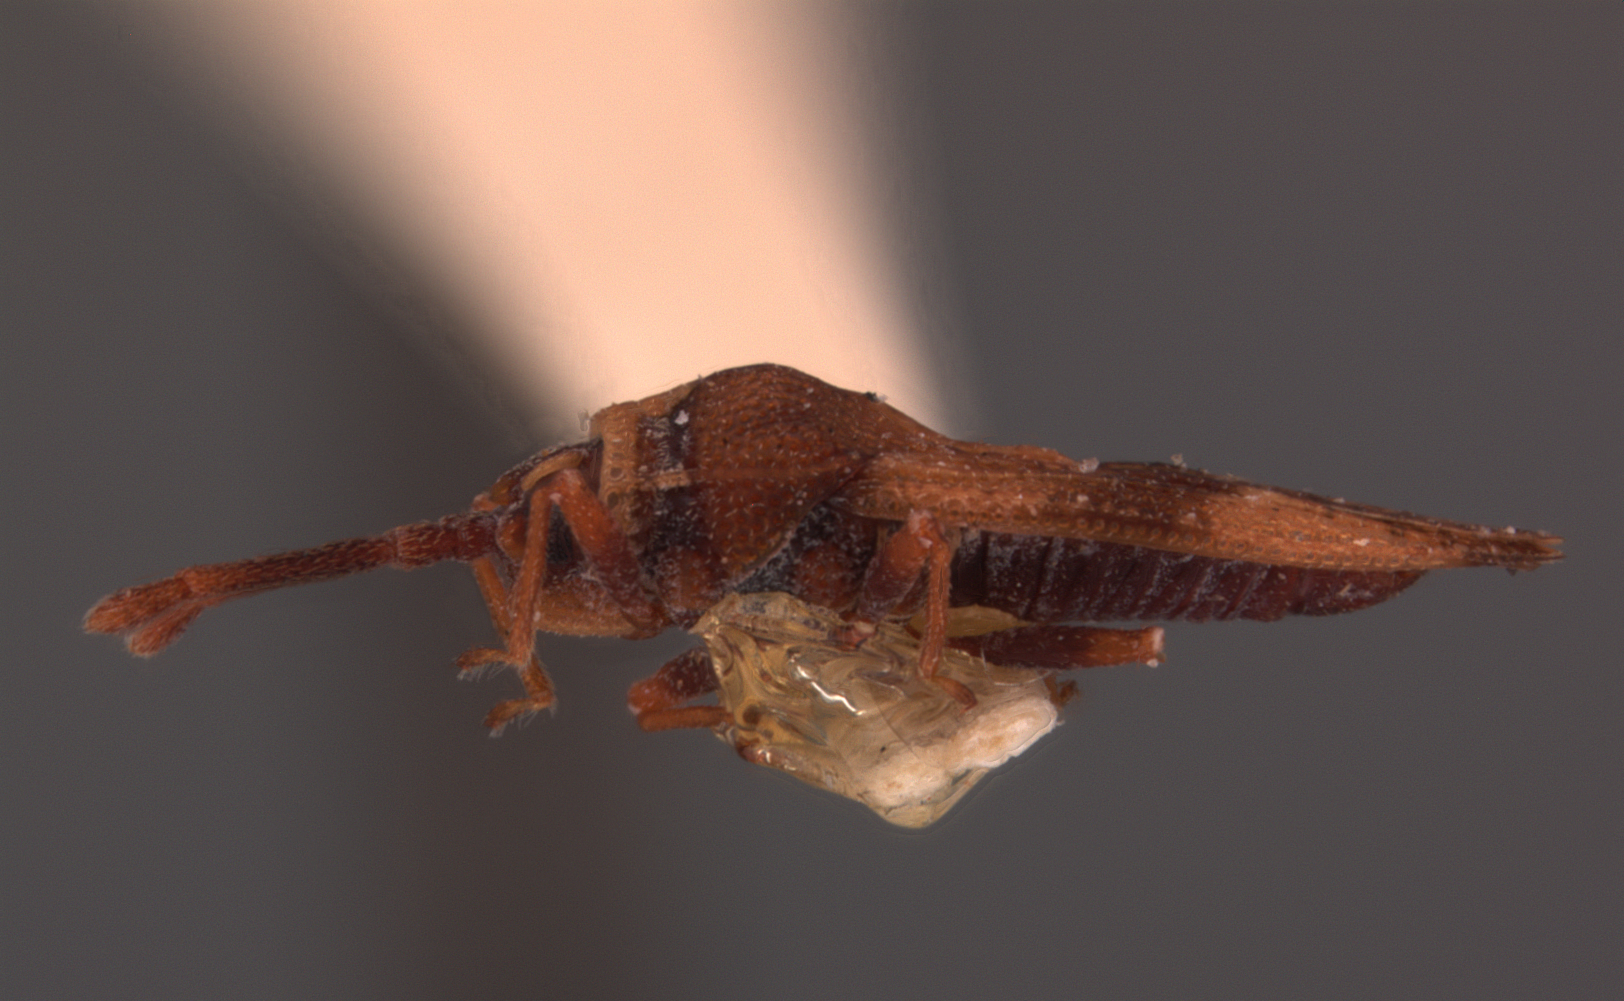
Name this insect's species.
Leptoypha barberi
